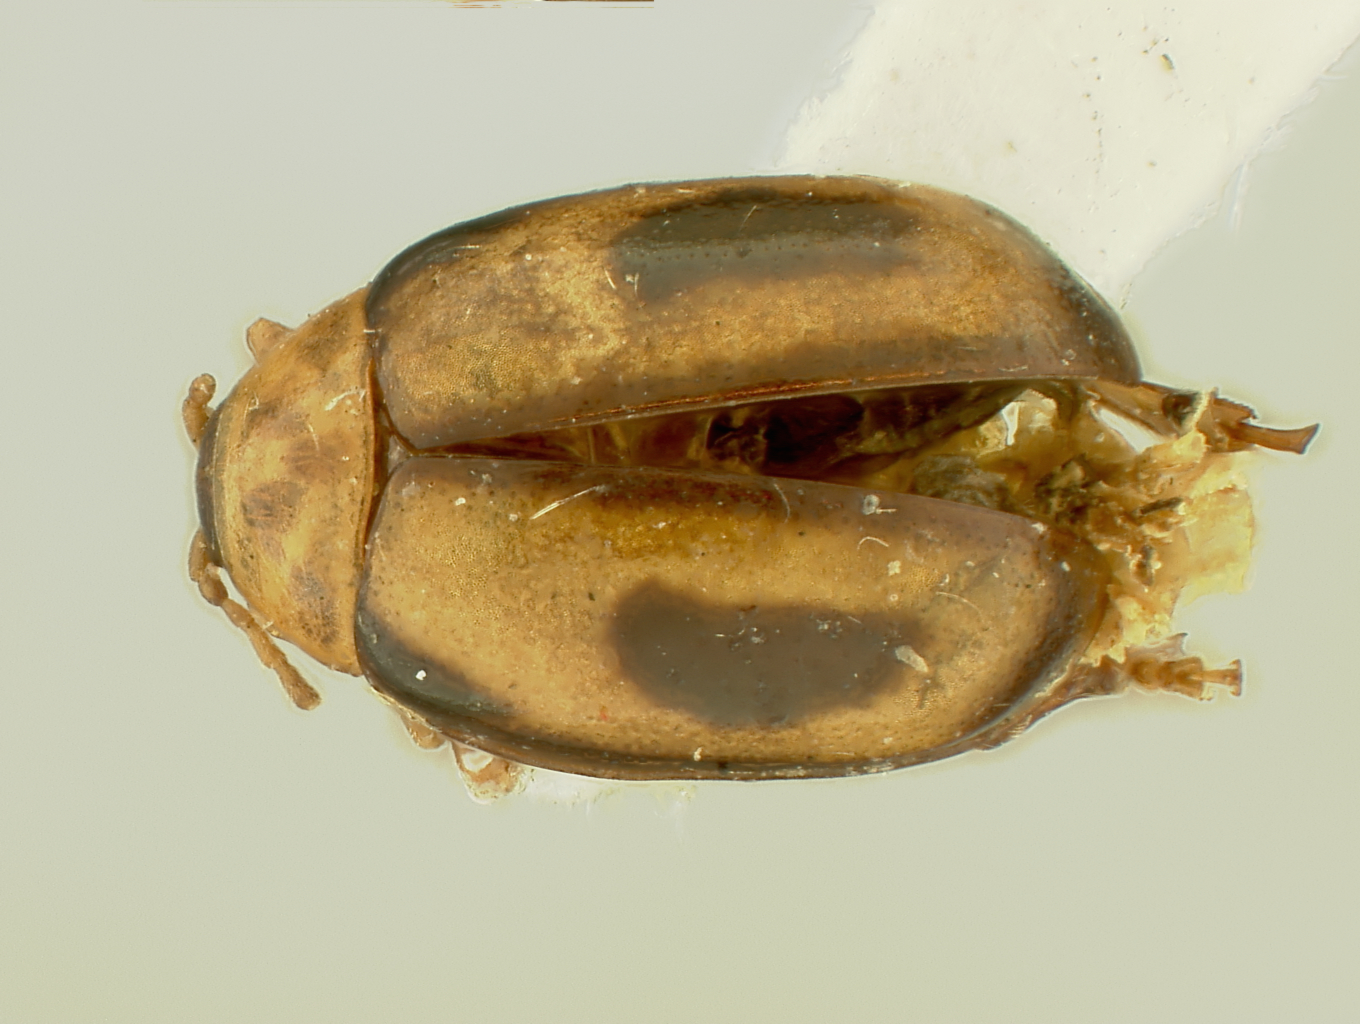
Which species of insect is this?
Megistops argentinensis
